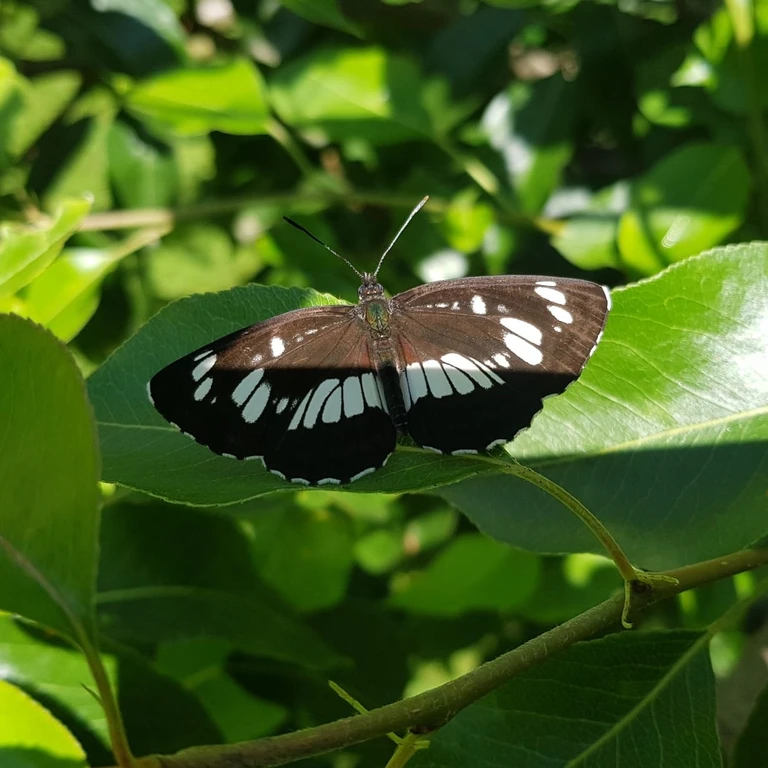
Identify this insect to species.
Neptis rivularis
